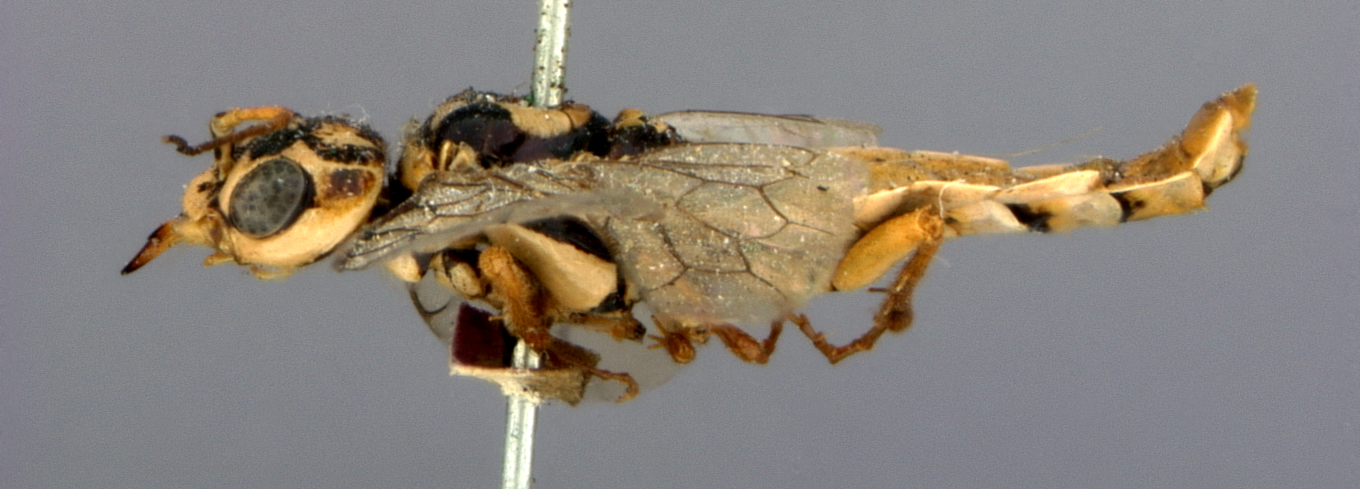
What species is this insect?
Acantholyda thalictra
